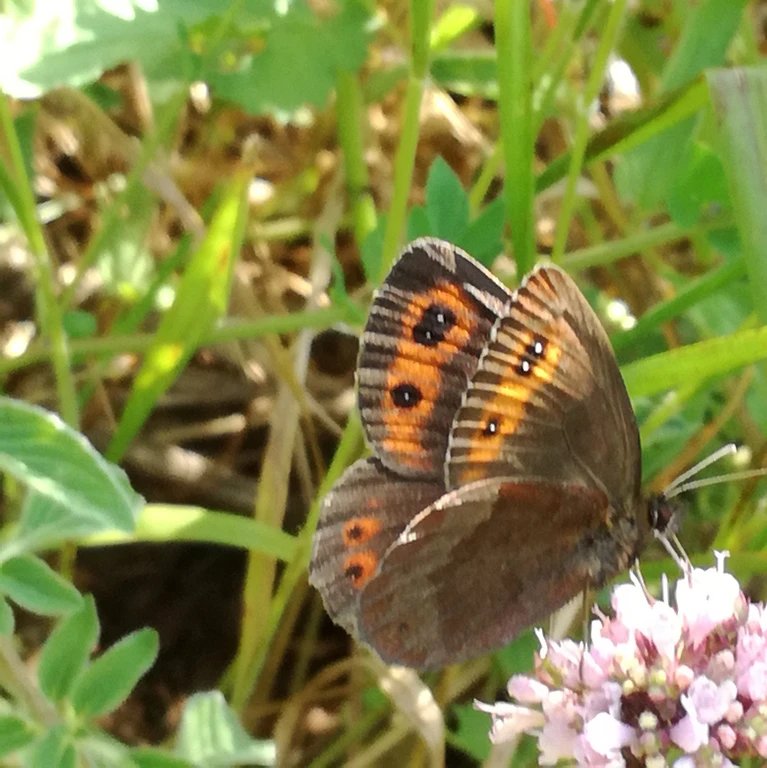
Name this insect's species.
Erebia aethiops
